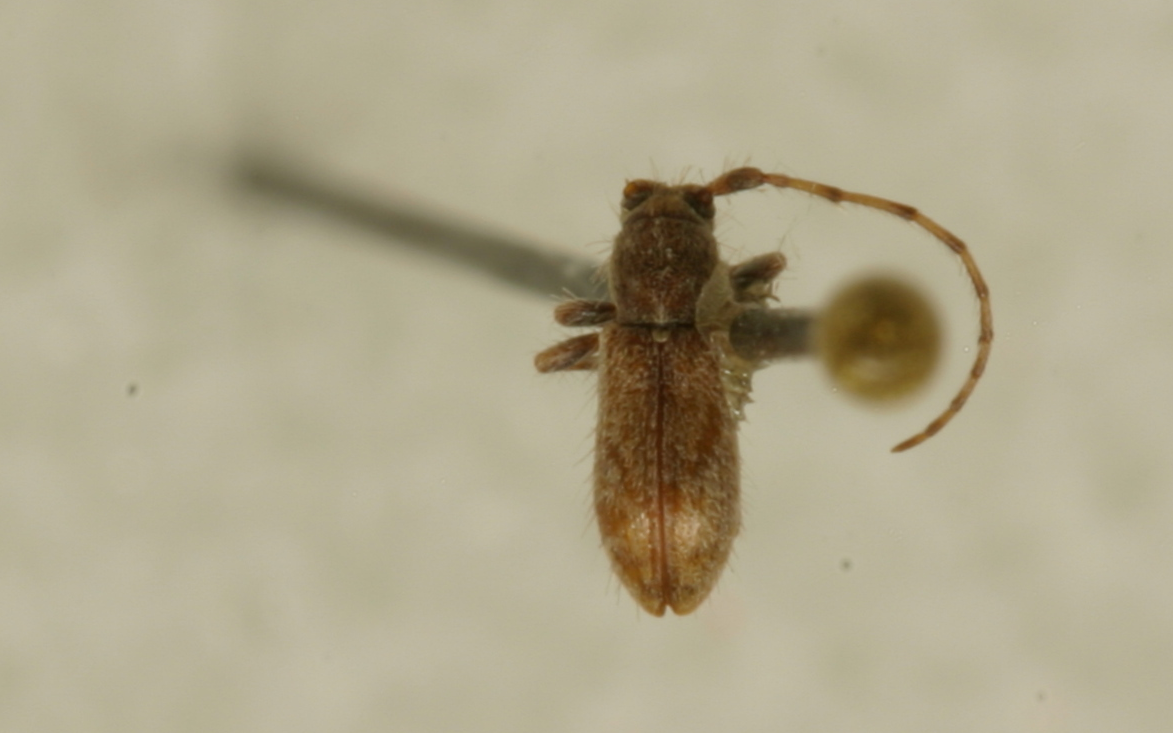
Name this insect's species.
Acrepidopterum capilosum
